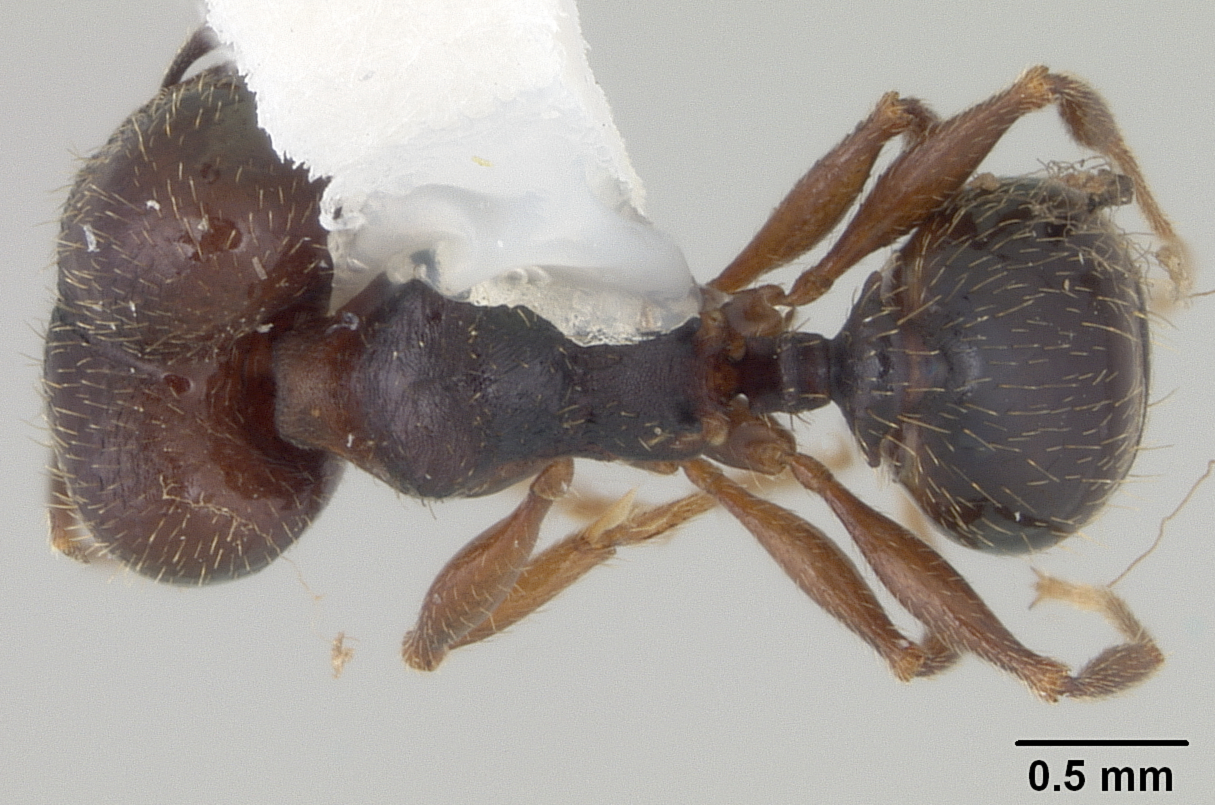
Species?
Pheidole wheelerorum
